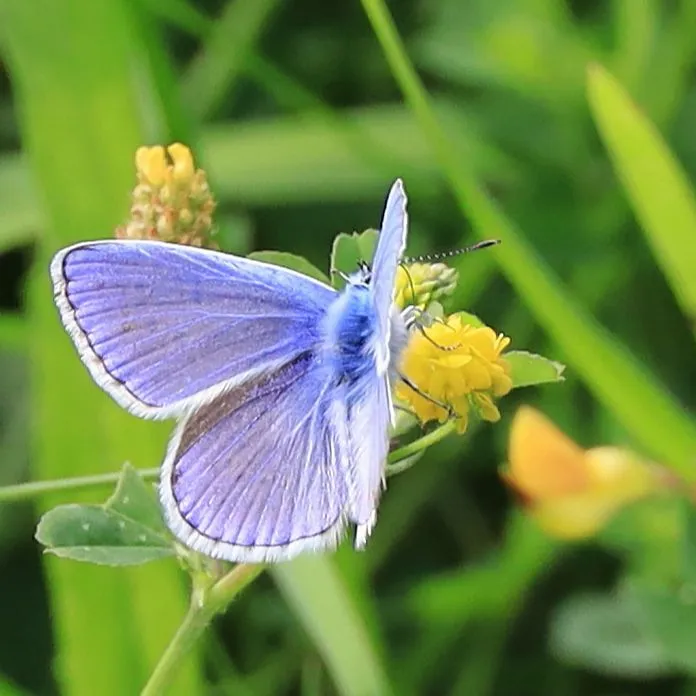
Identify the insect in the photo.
Polyommatus icarus
